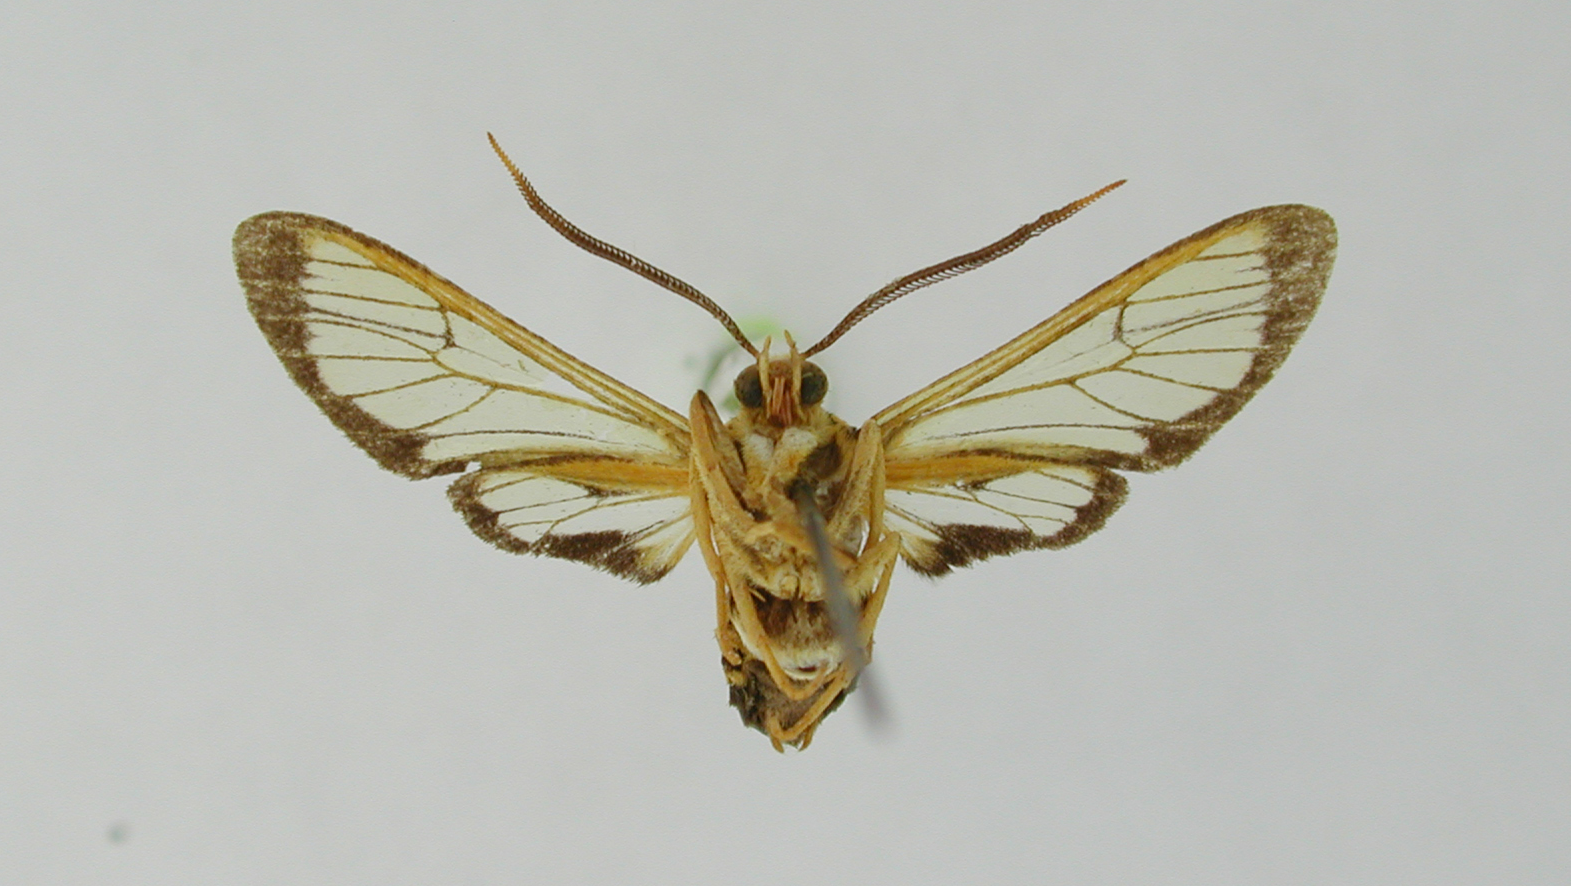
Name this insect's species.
Sarosa albraamea
